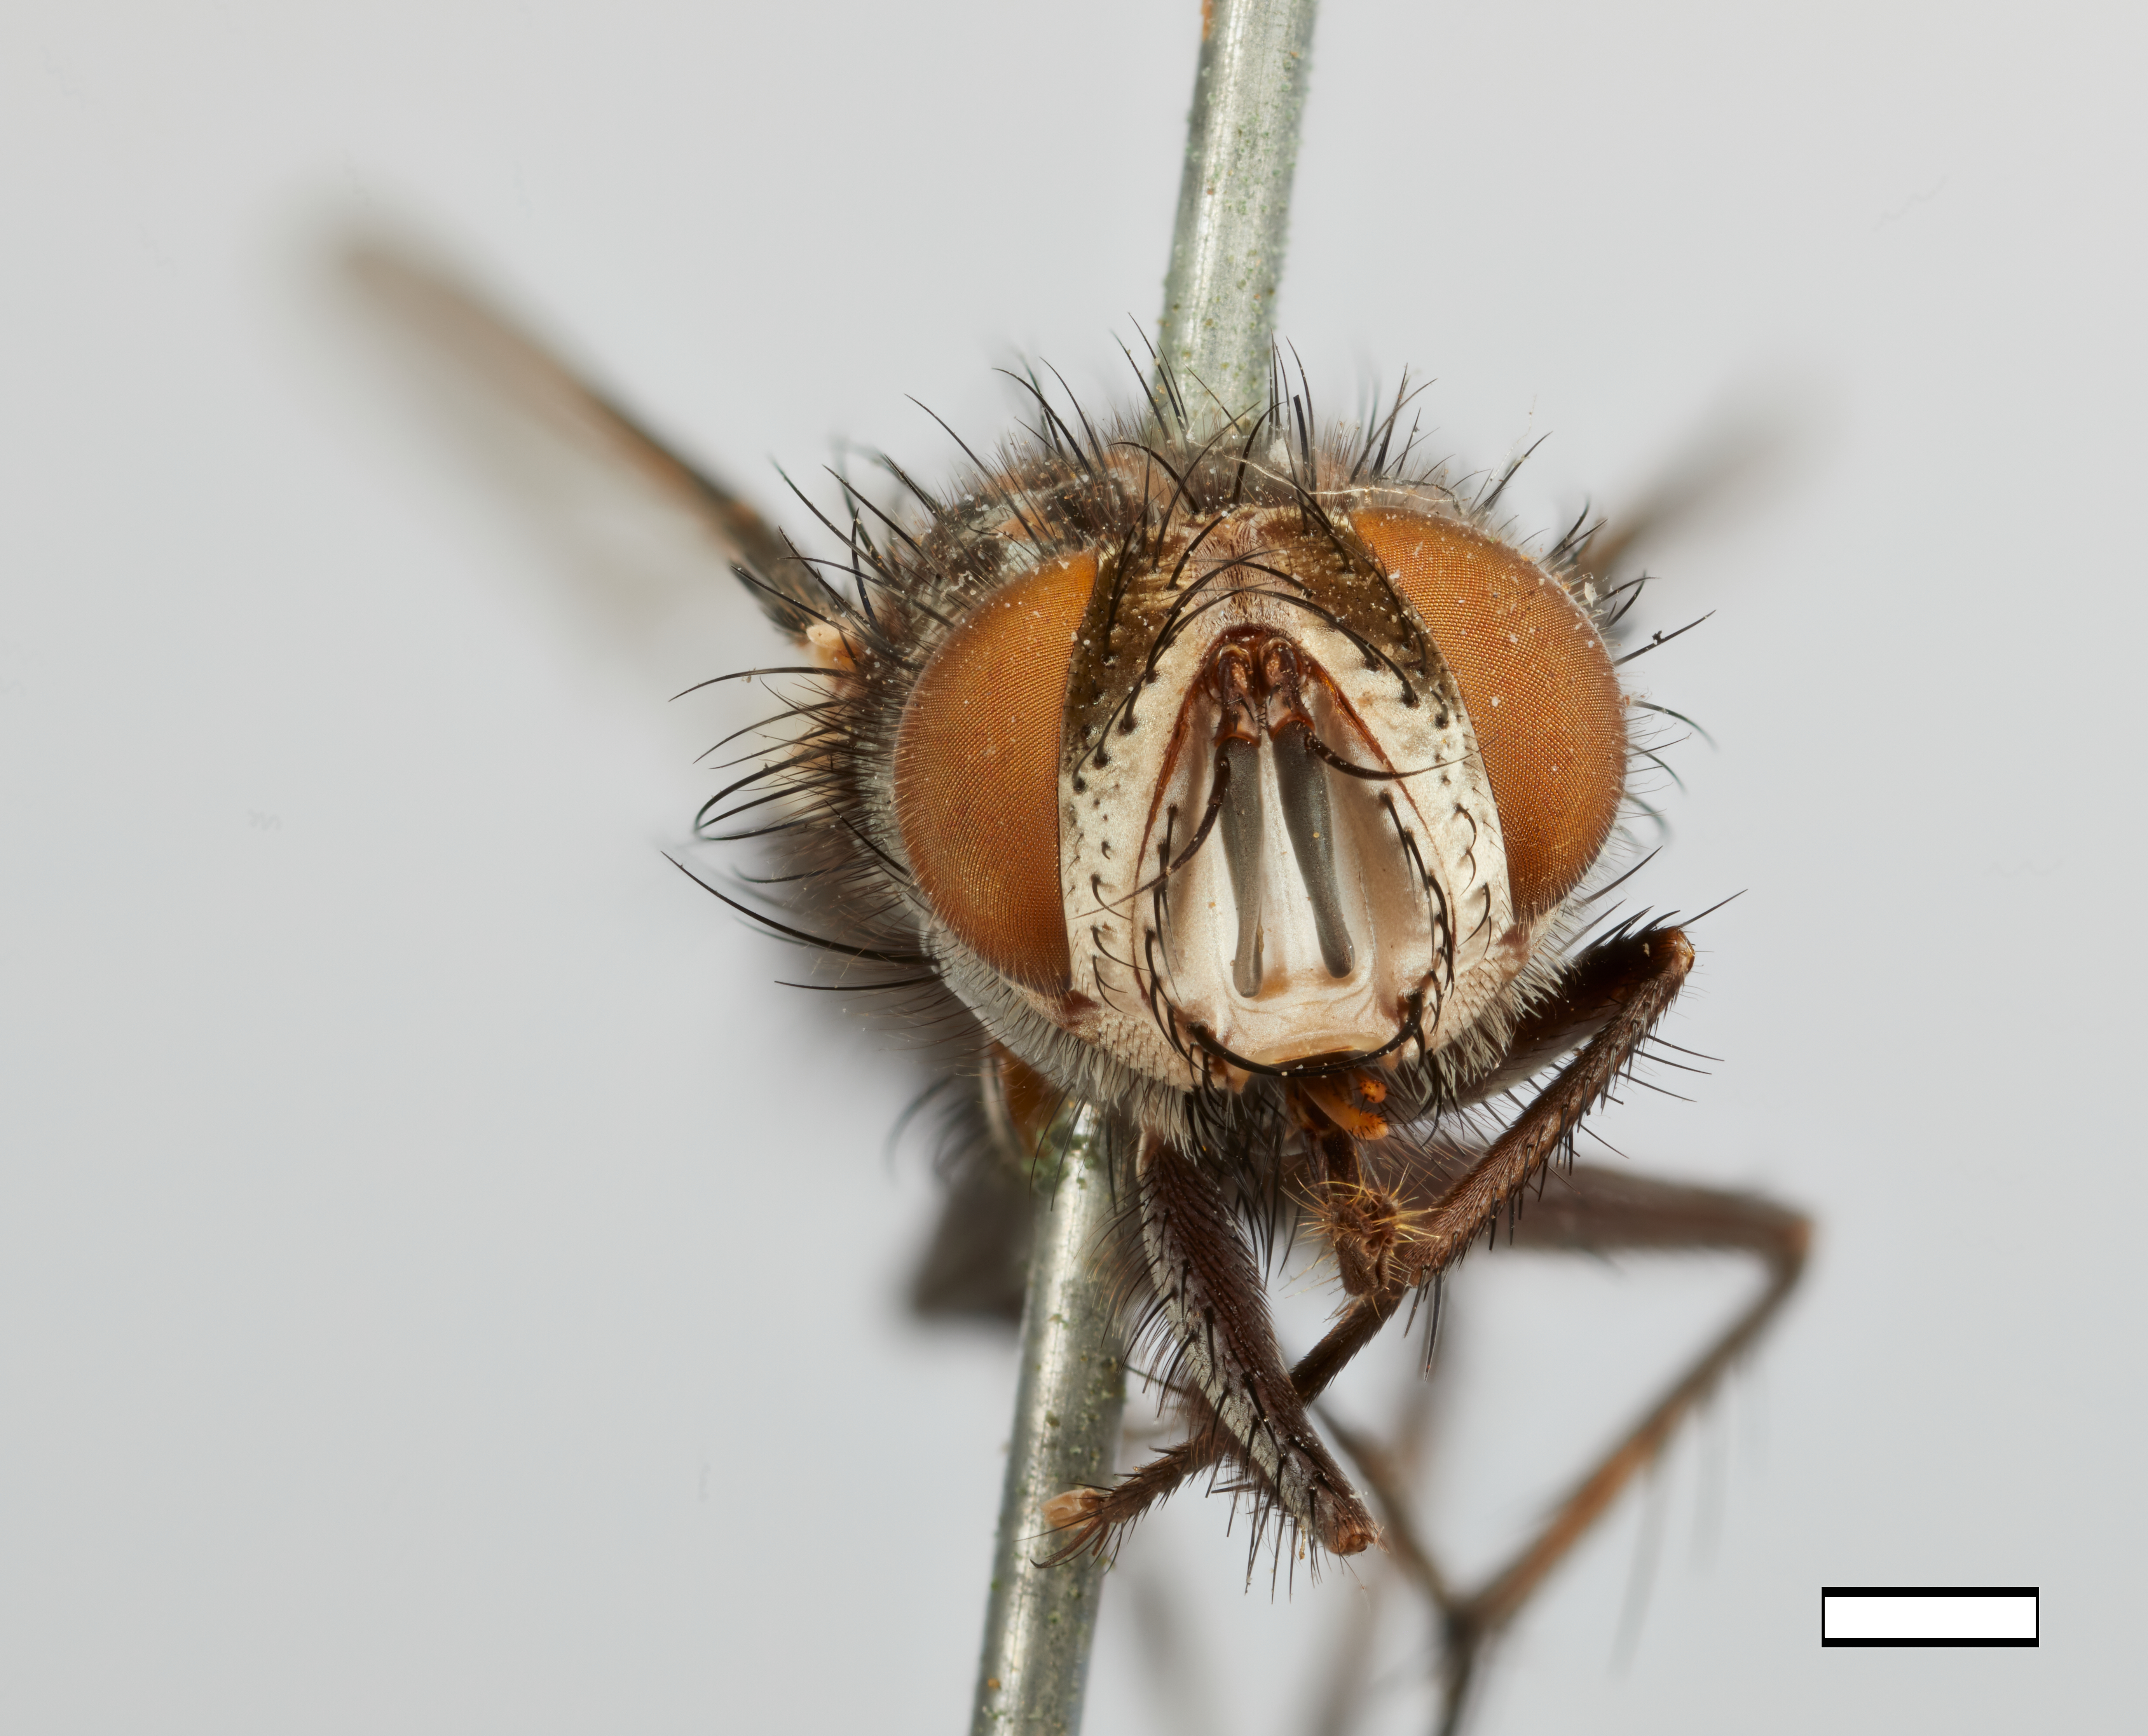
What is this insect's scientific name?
Poliophrys sierricola
